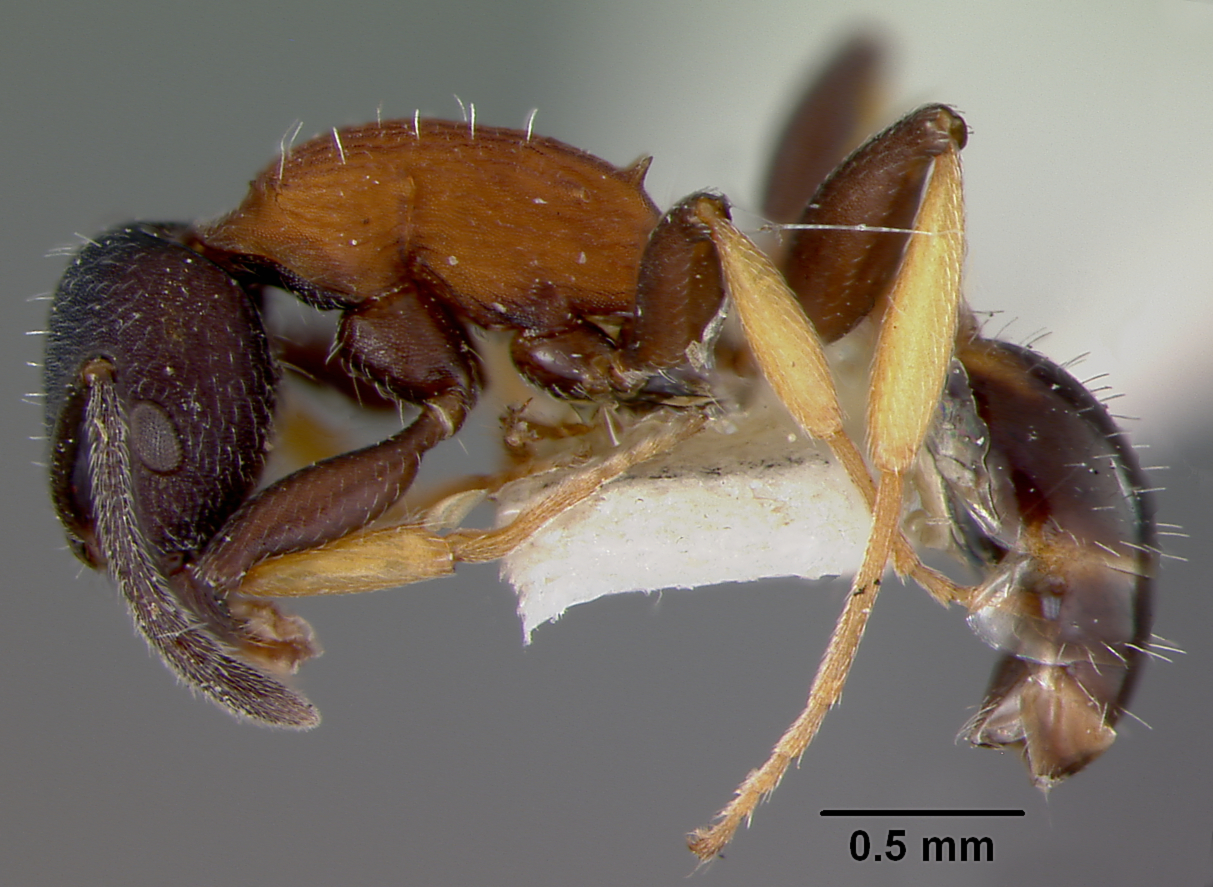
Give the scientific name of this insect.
Macromischa isabellae
